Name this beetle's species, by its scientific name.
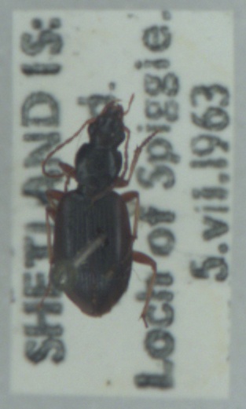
Paranchus albipes
